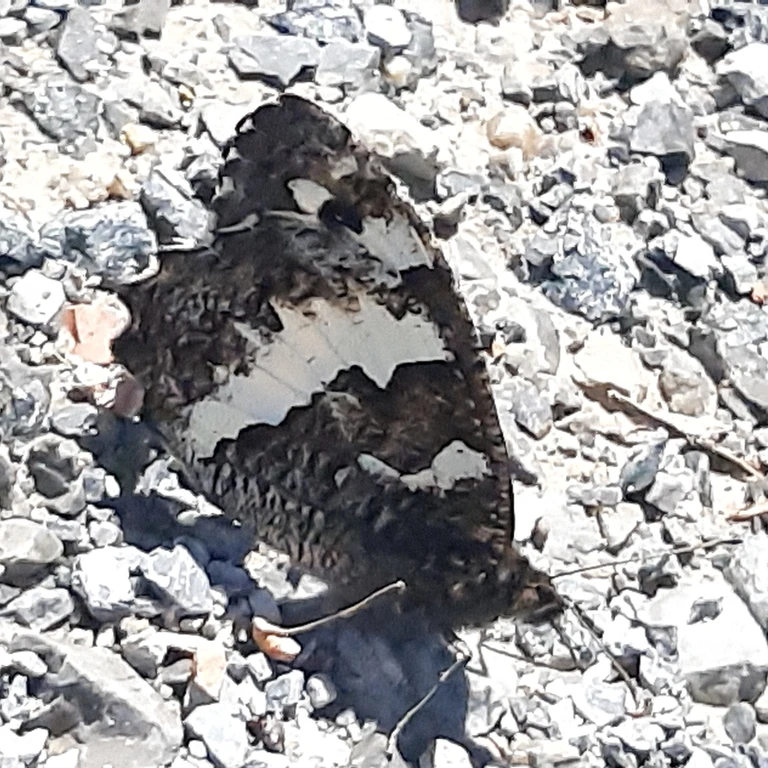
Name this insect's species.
Brintesia circe
